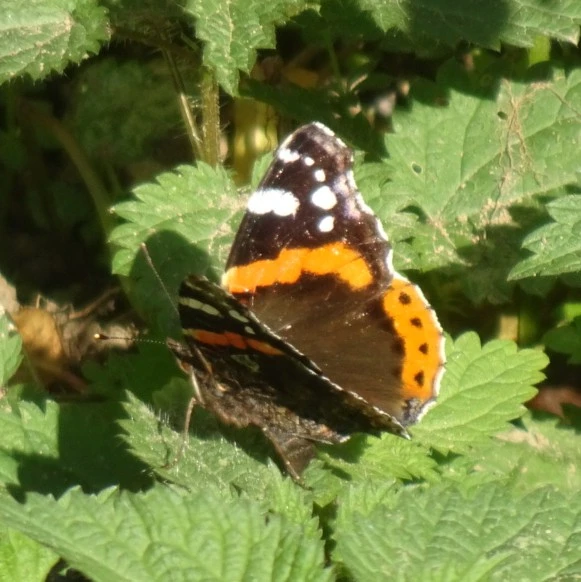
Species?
Vanessa atalanta
